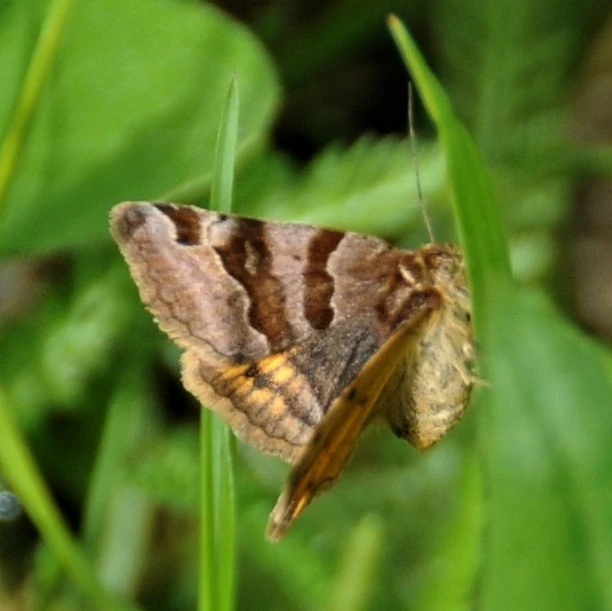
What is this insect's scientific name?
Euclidia glyphica
